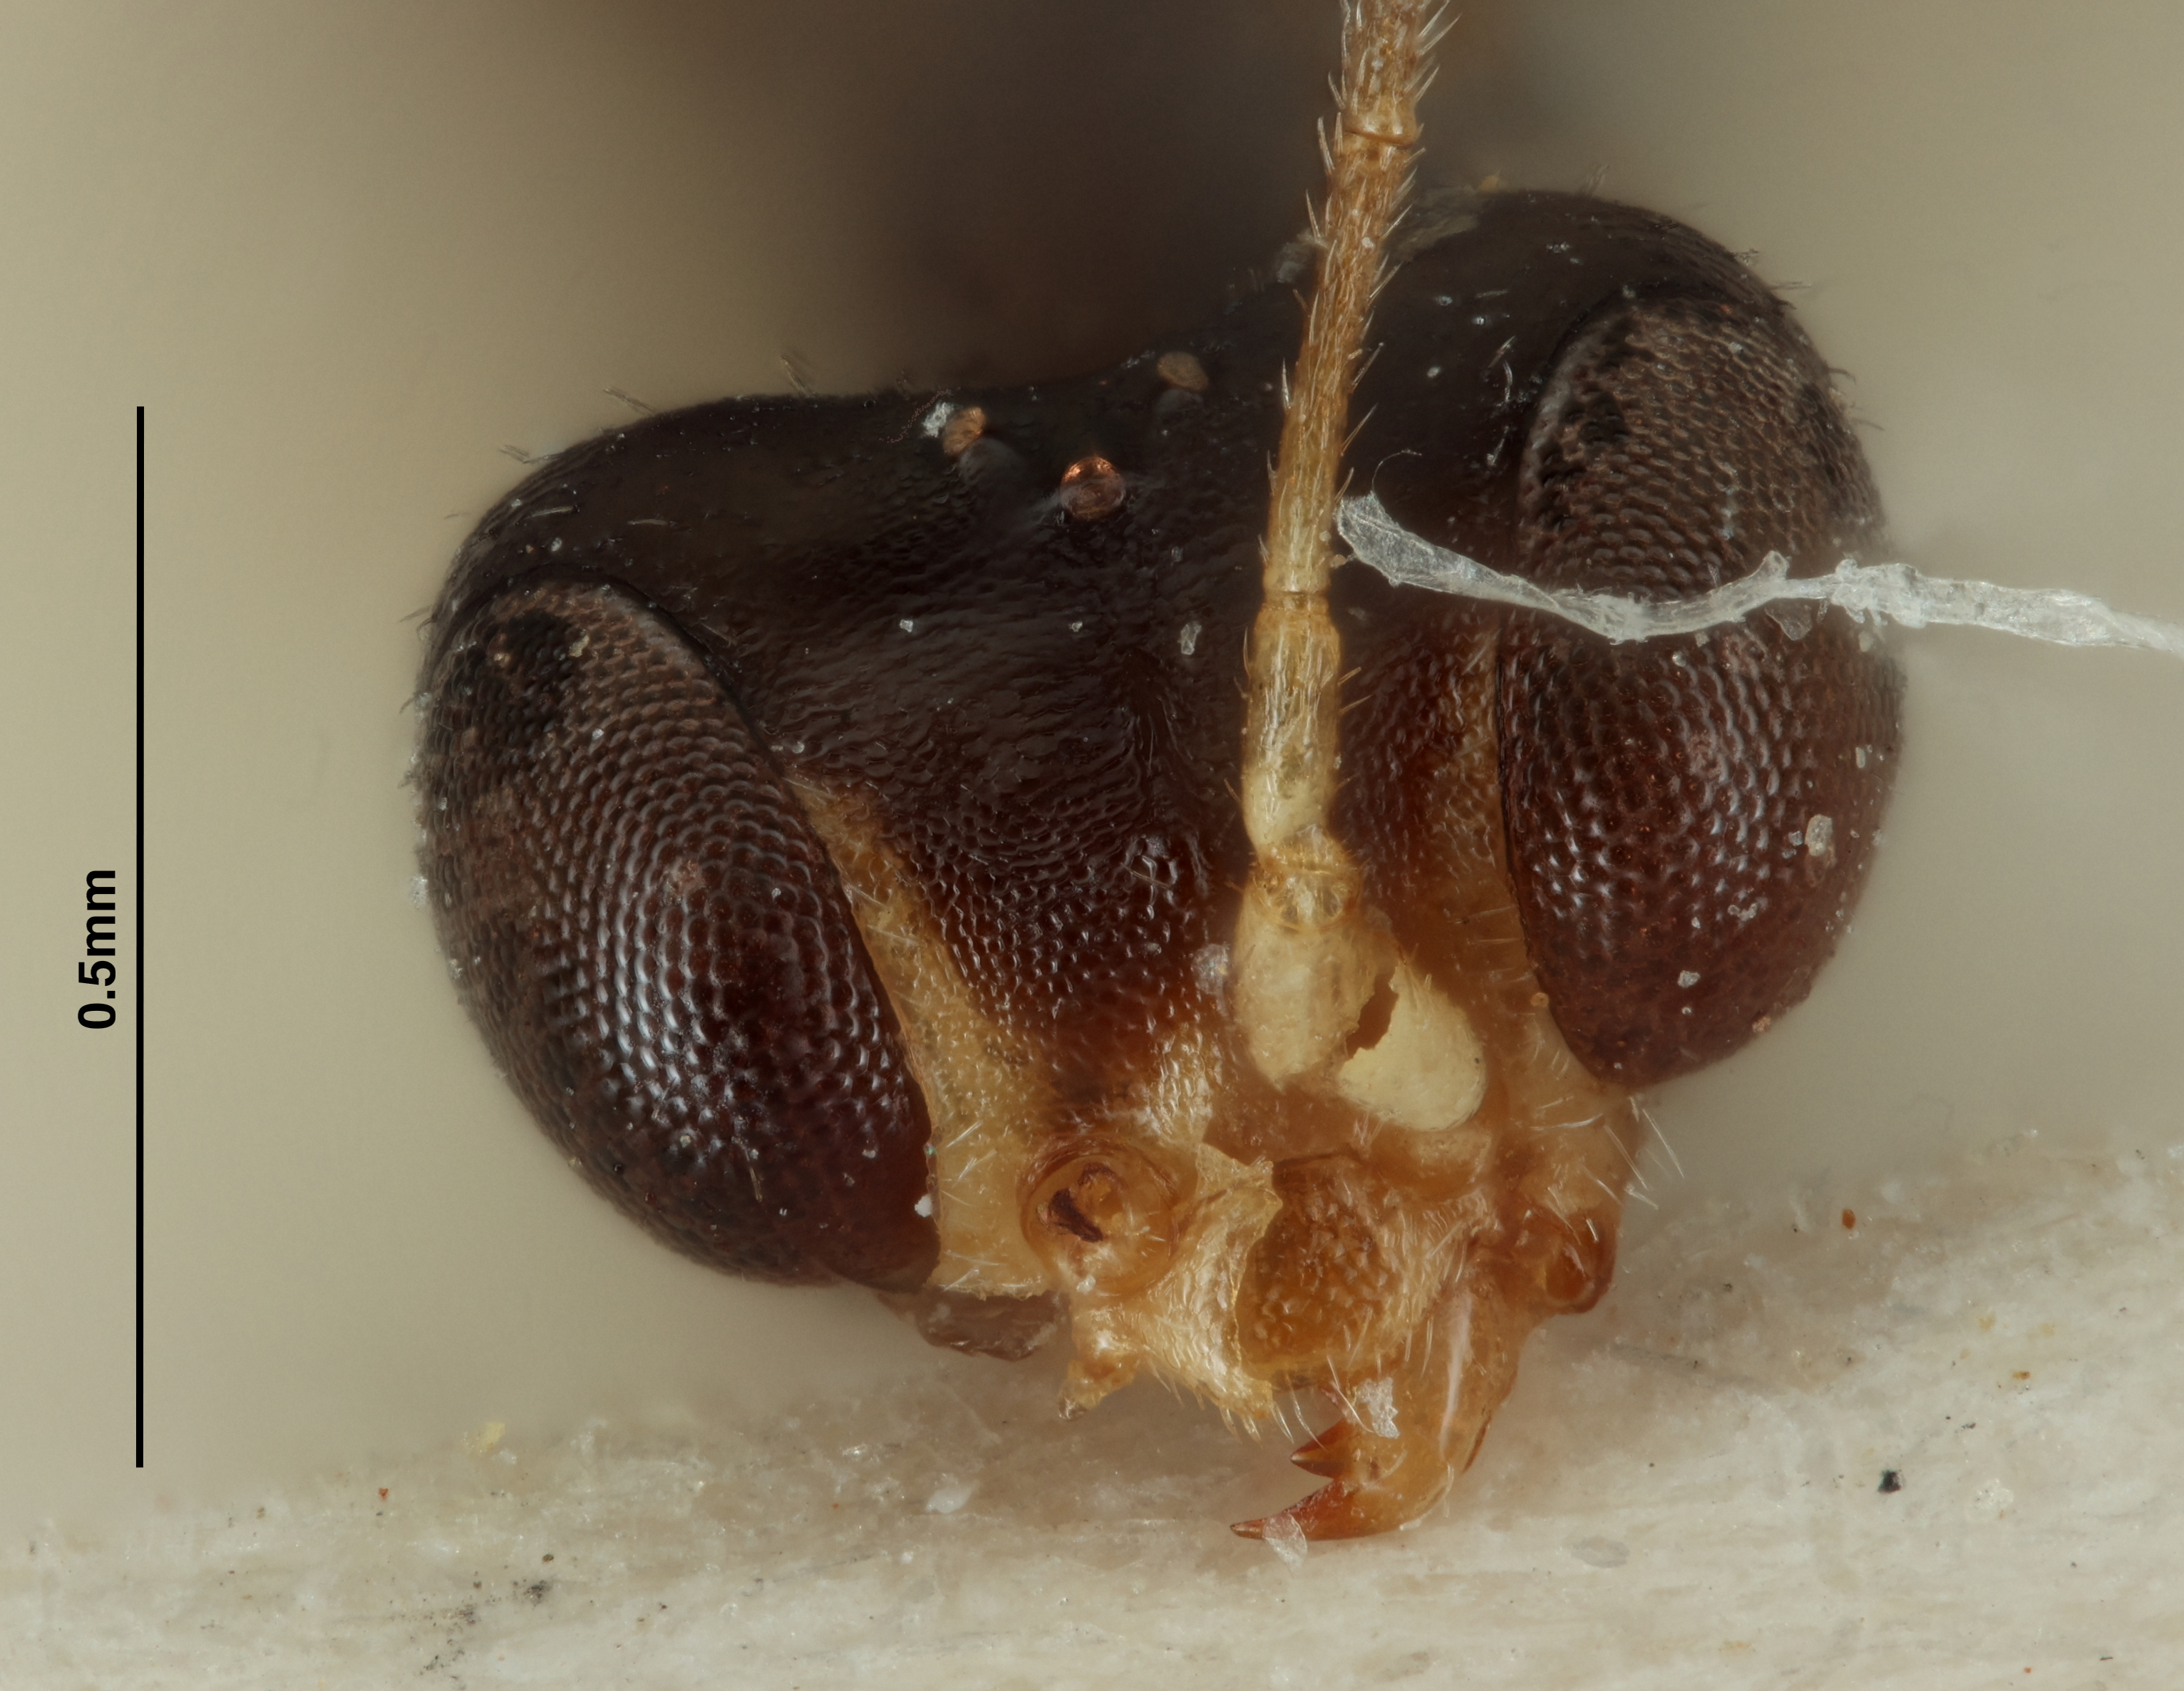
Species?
Epigonatopus americanus
